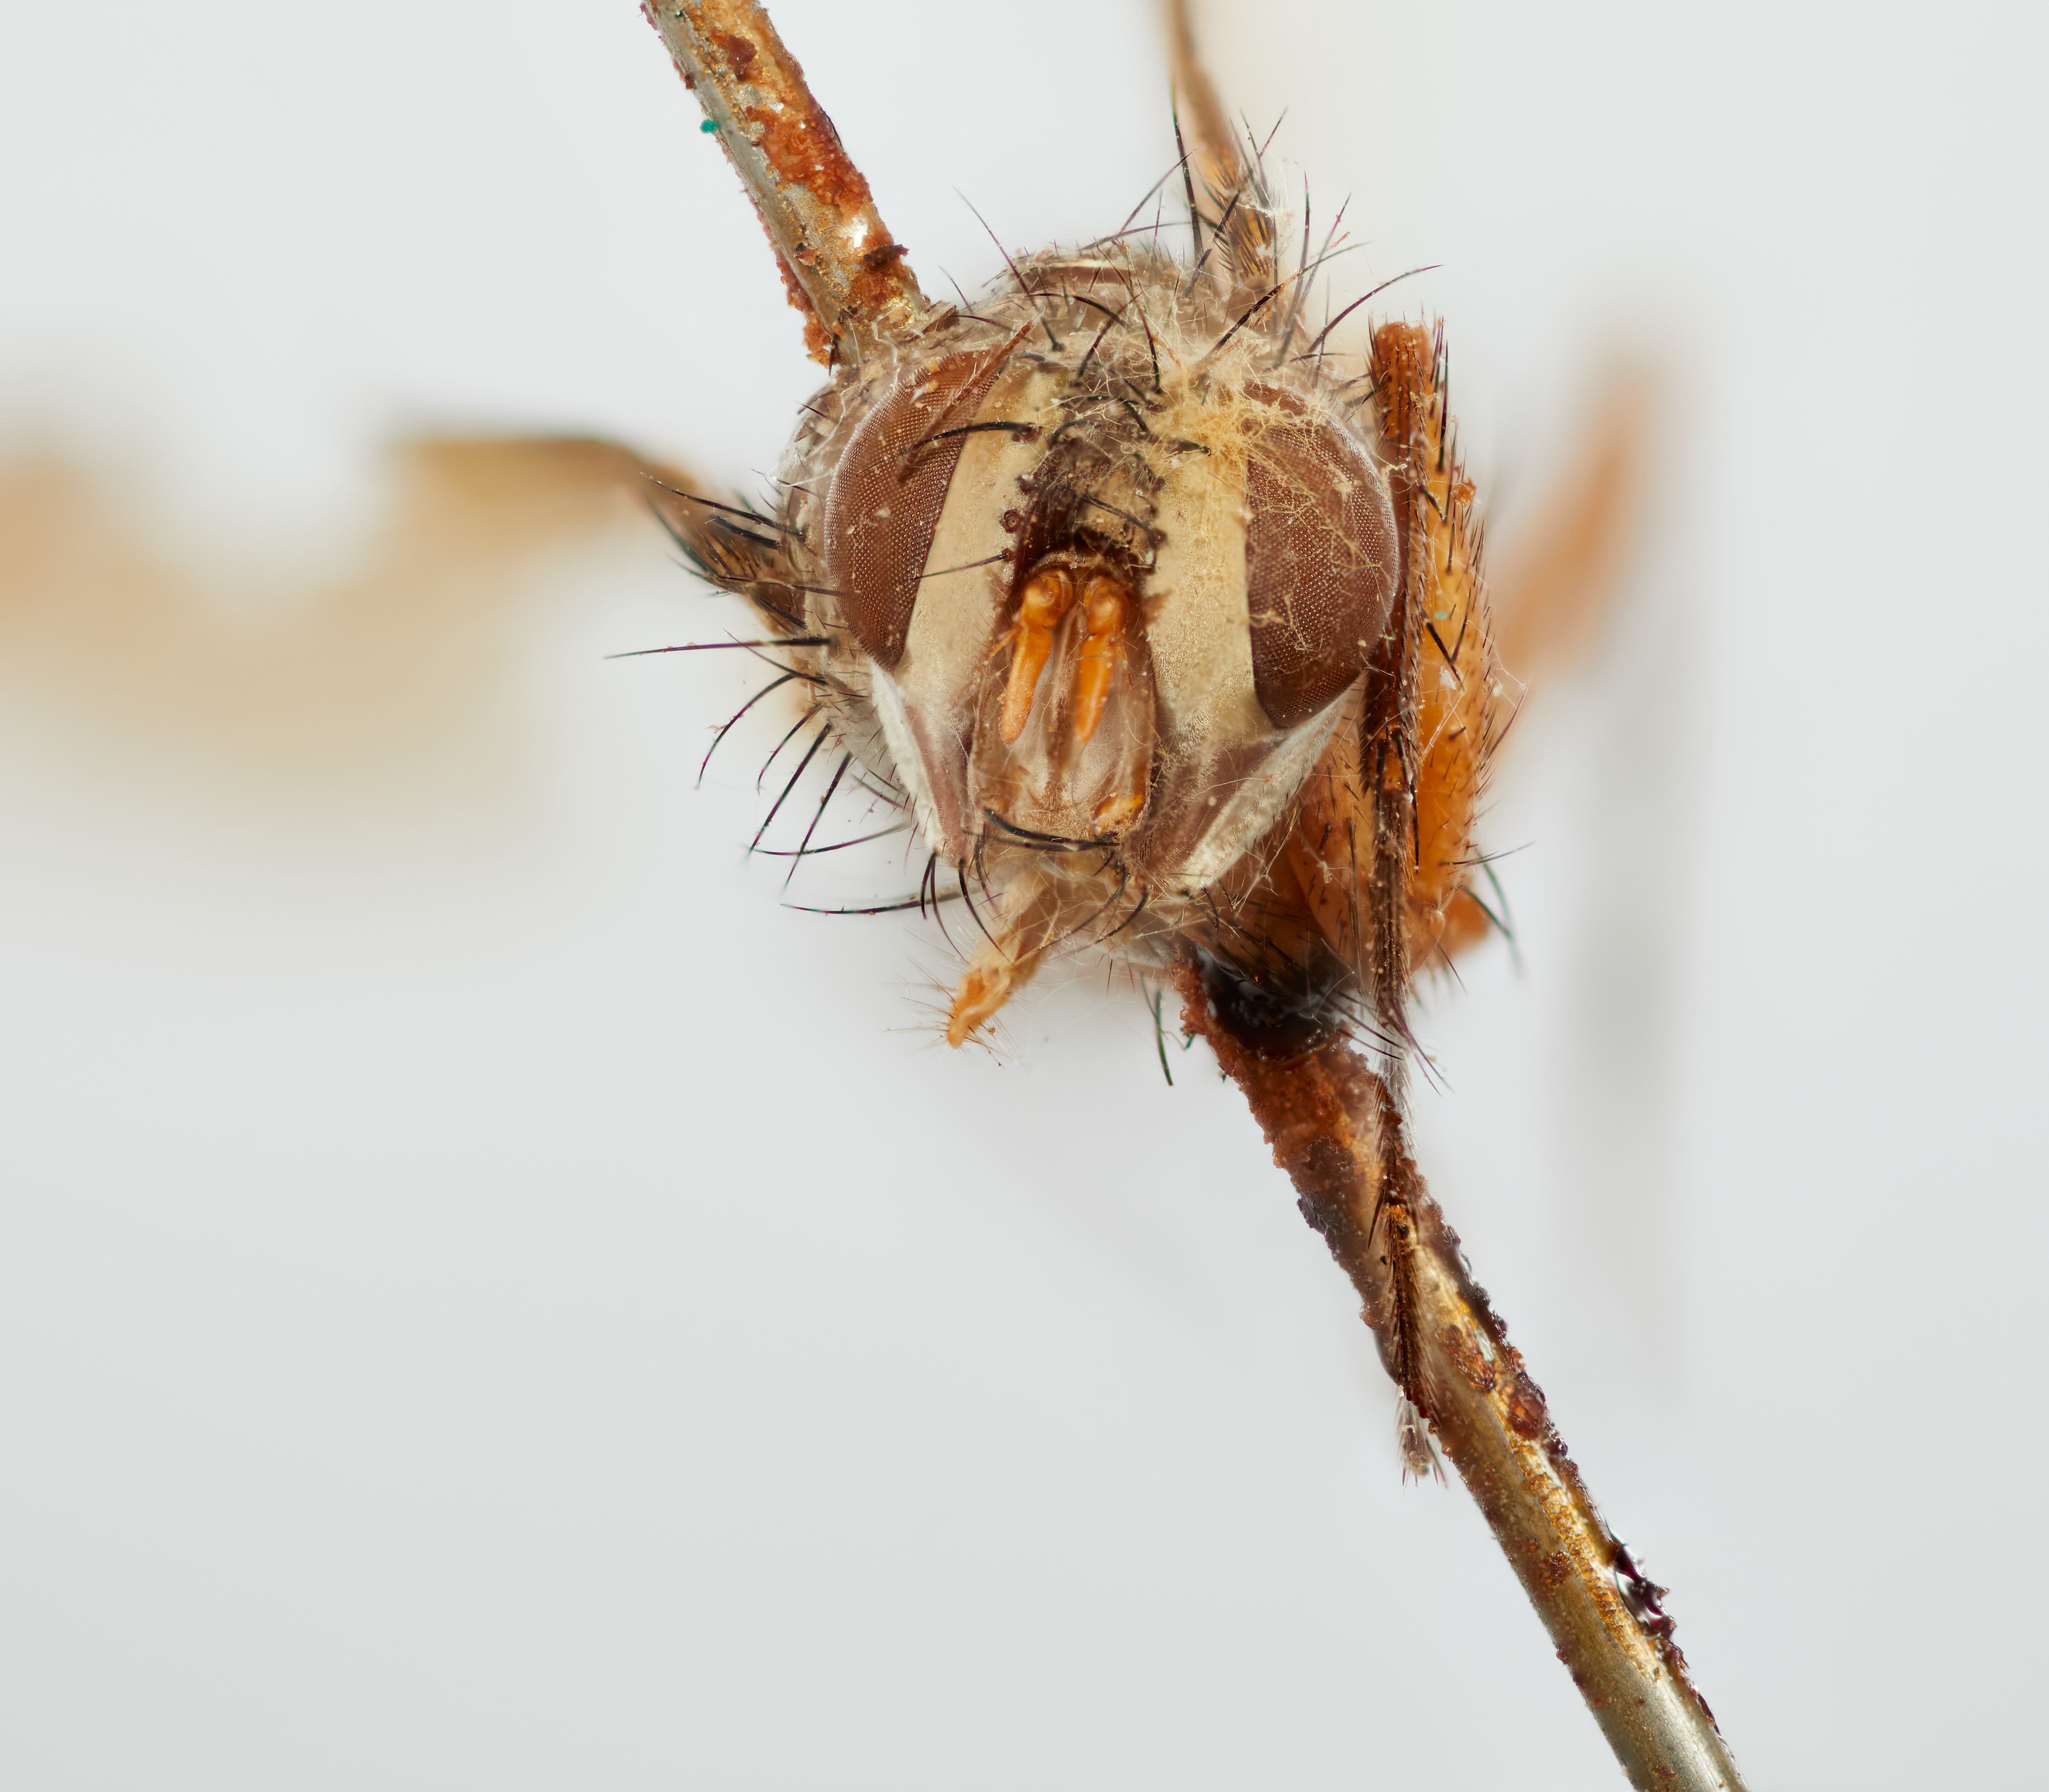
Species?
Asbellopsis luzonensis
